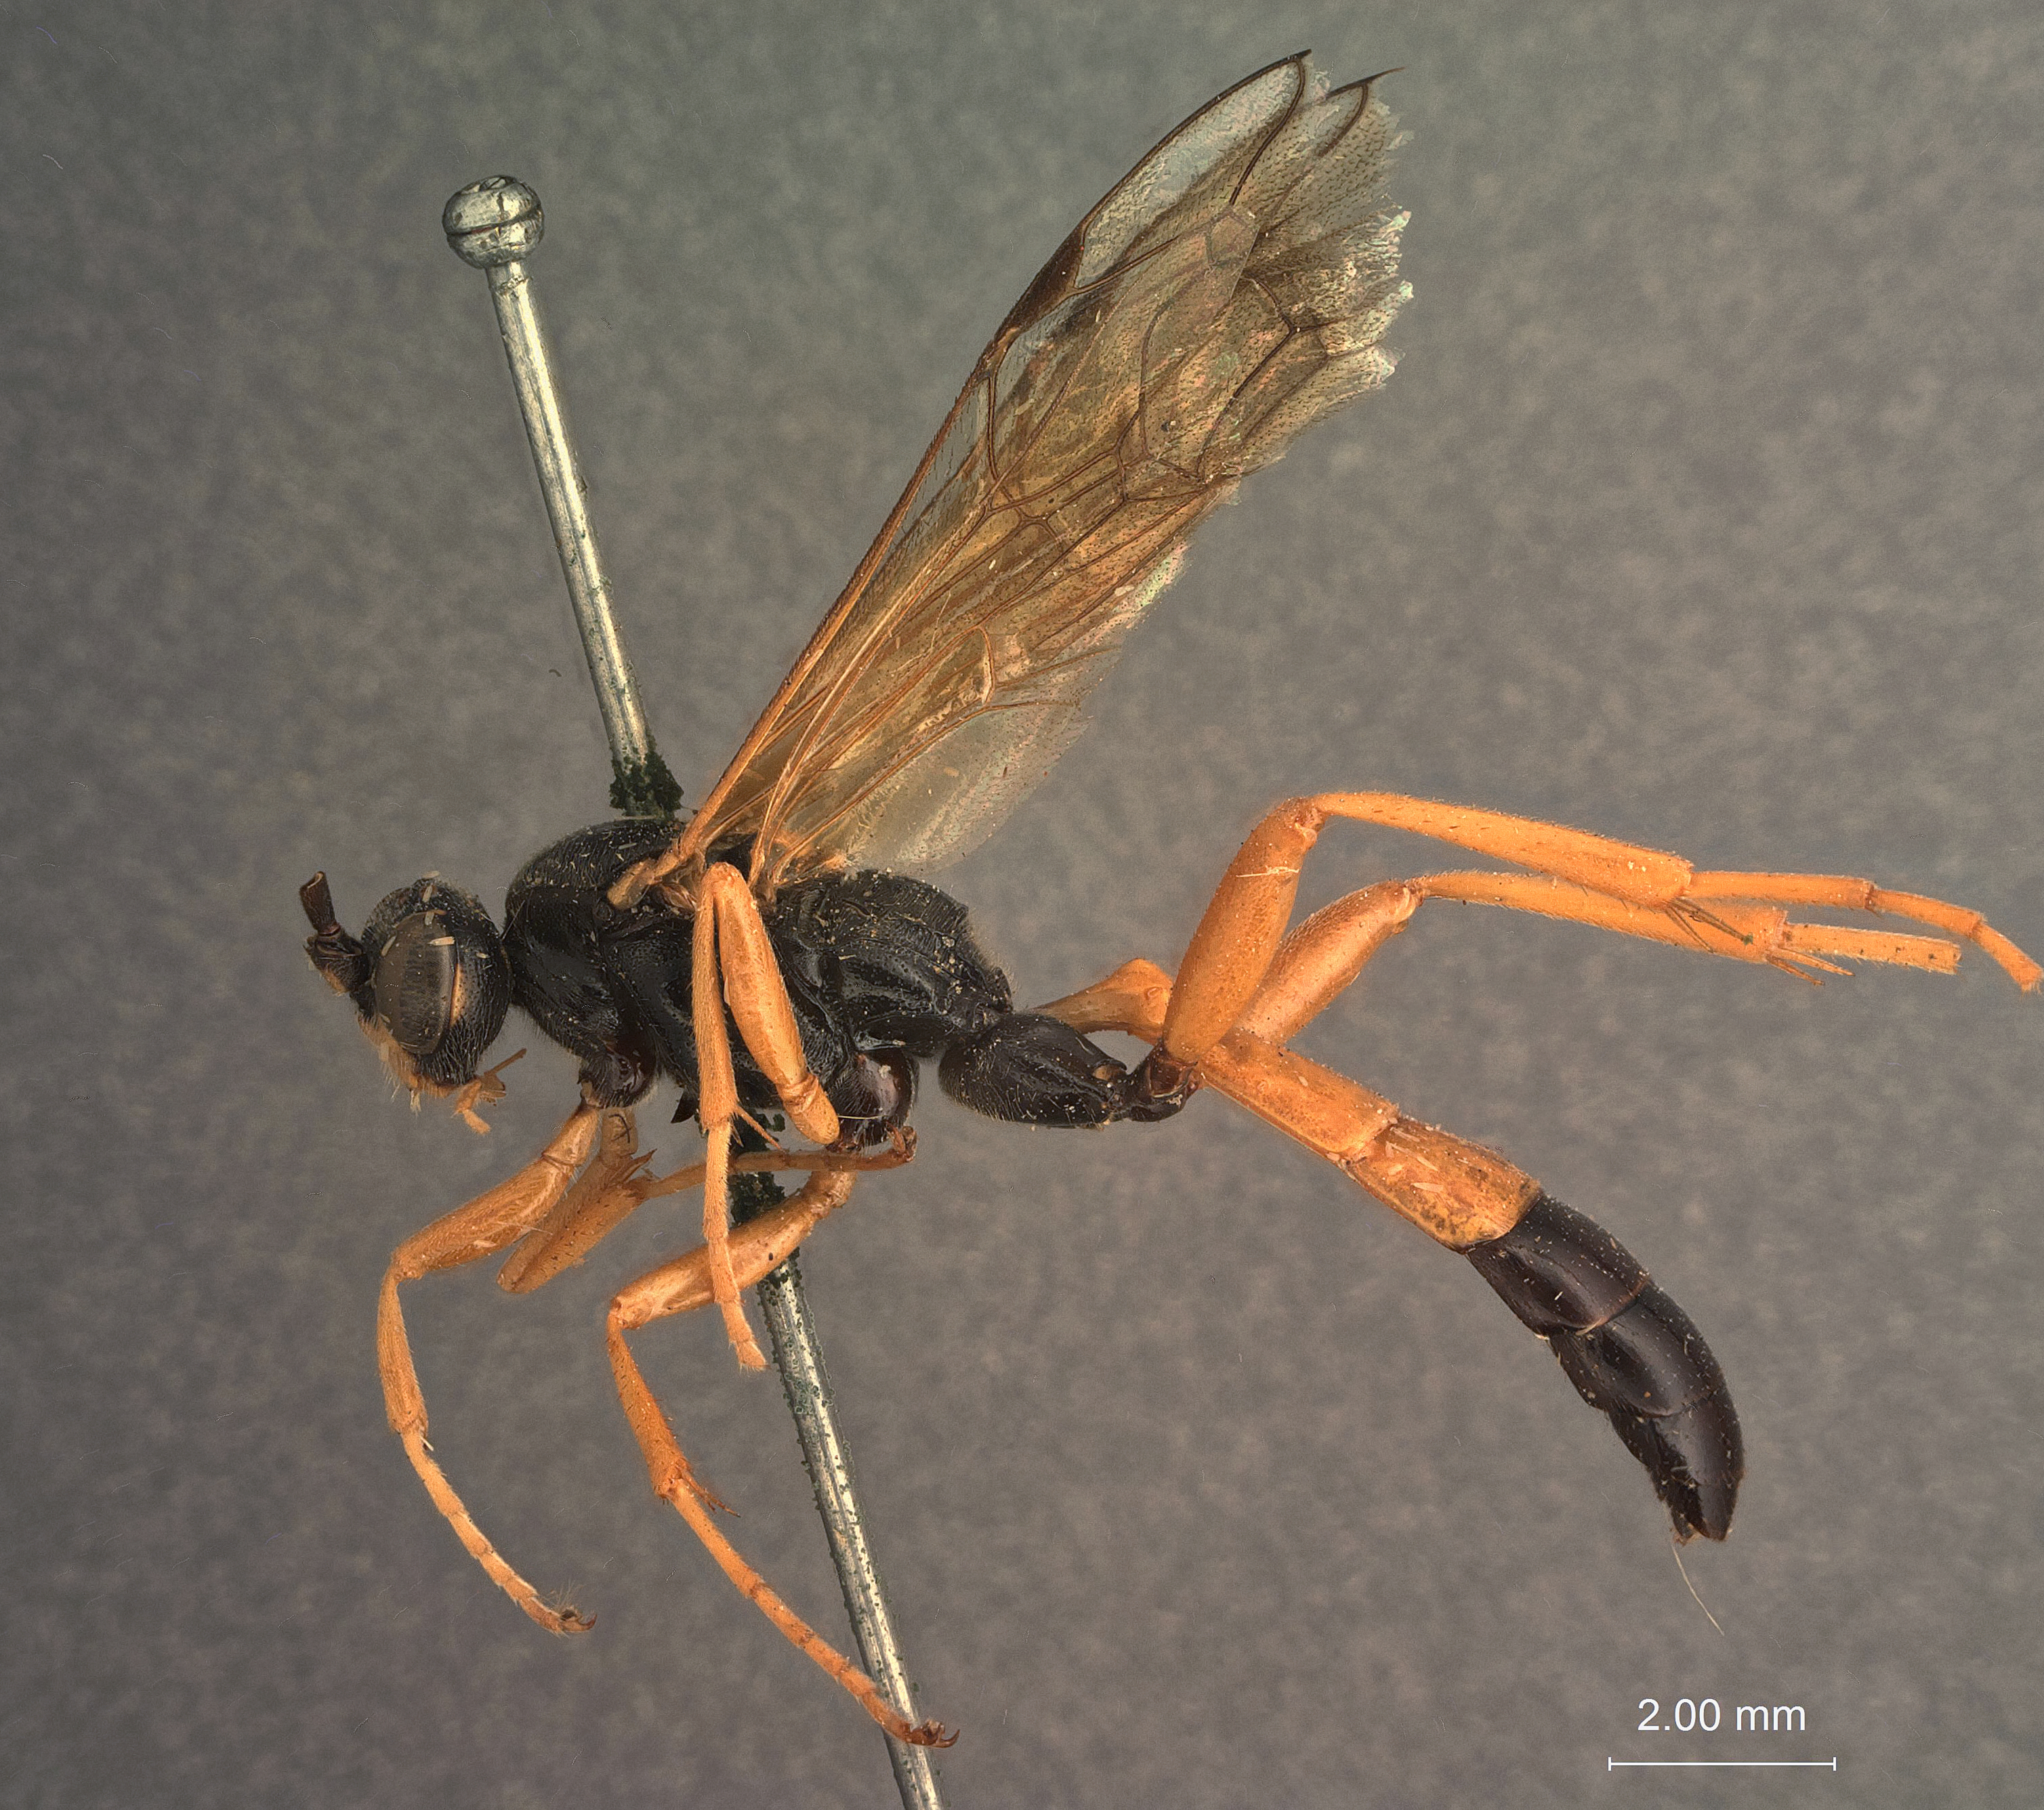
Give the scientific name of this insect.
Eristicus apicalis
